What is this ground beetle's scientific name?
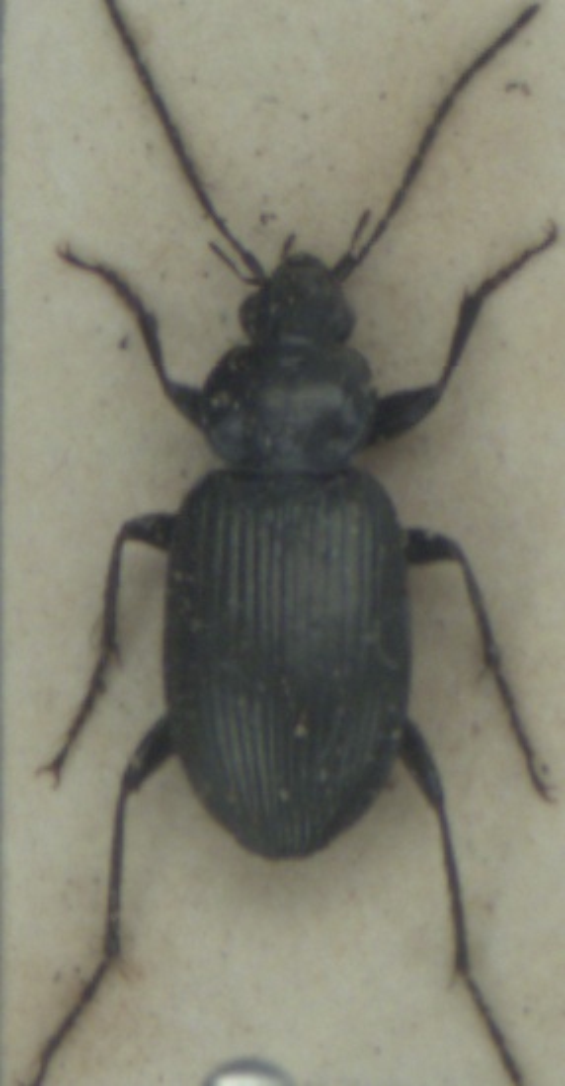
Agonum viduum
